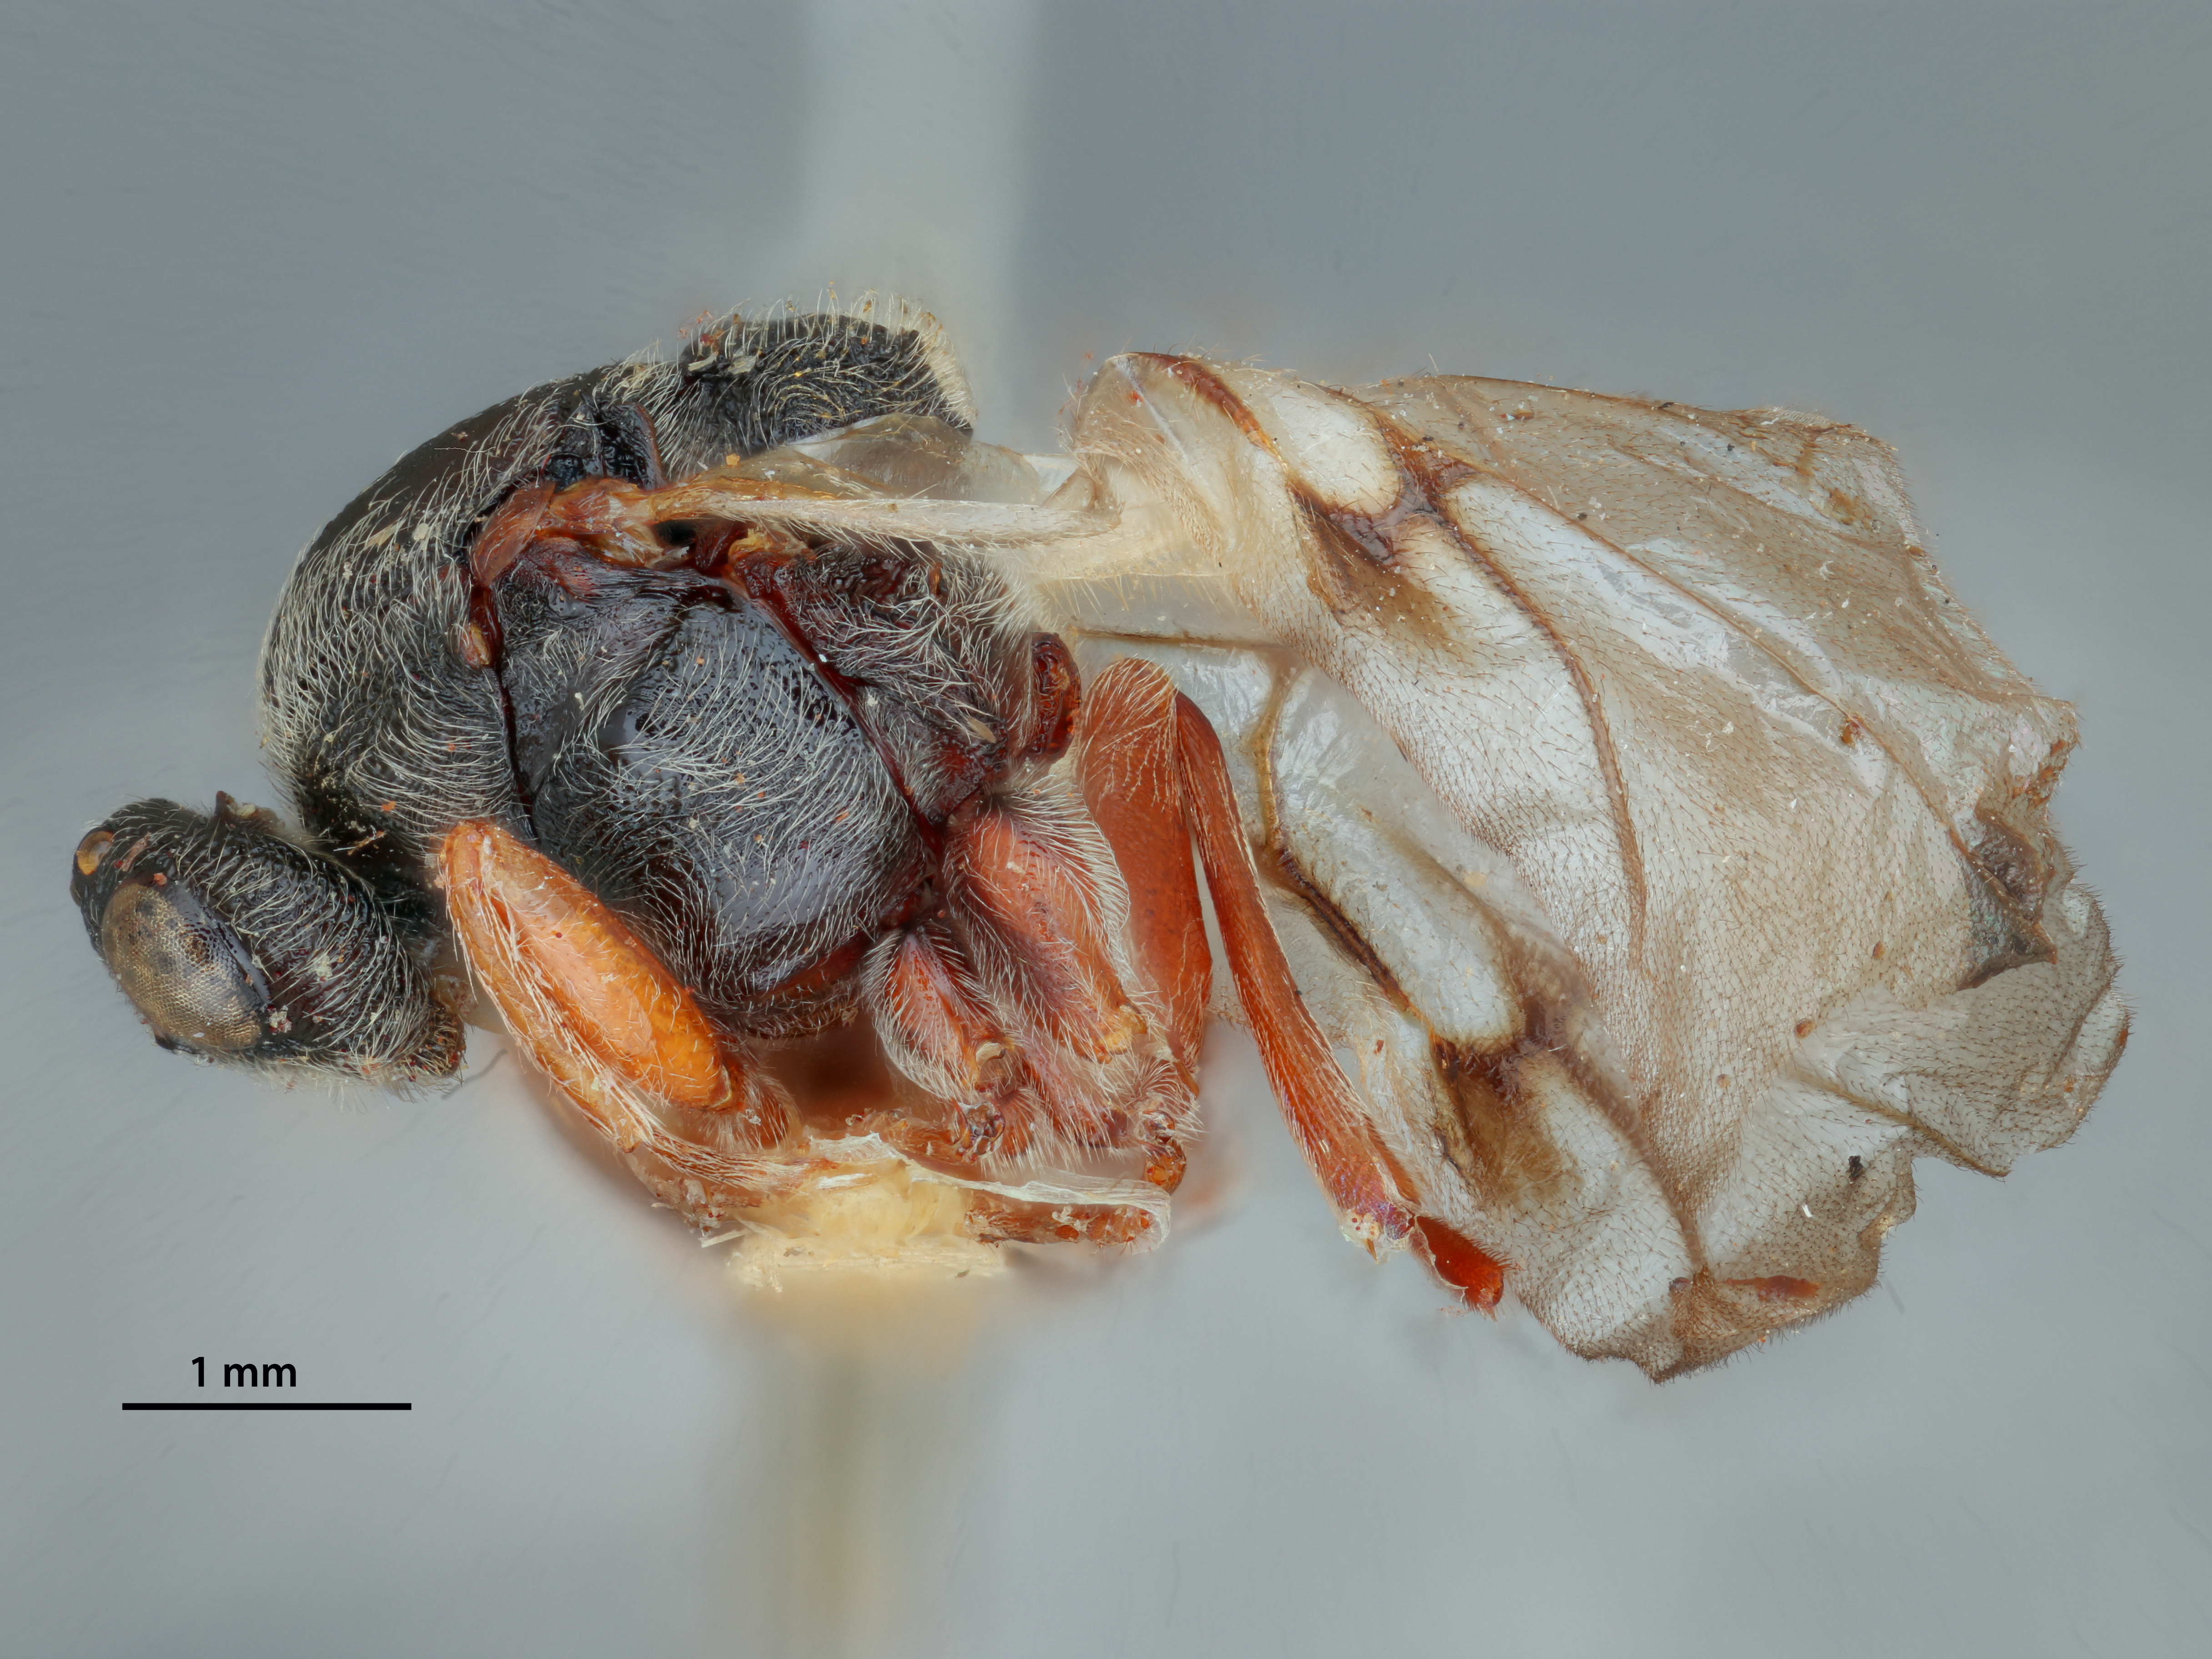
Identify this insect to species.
Amphibolips globulus
